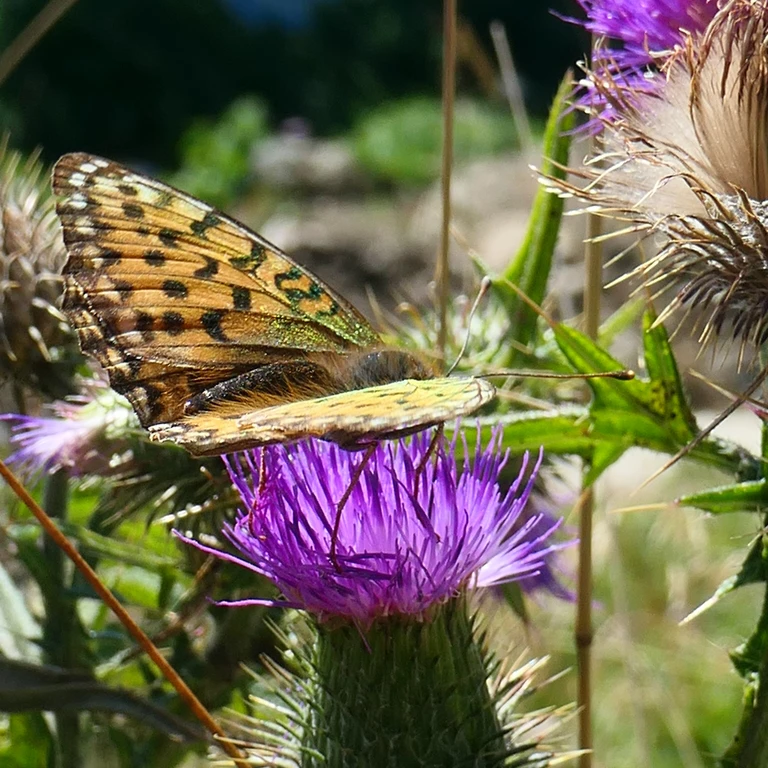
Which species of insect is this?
Speyeria aglaja
